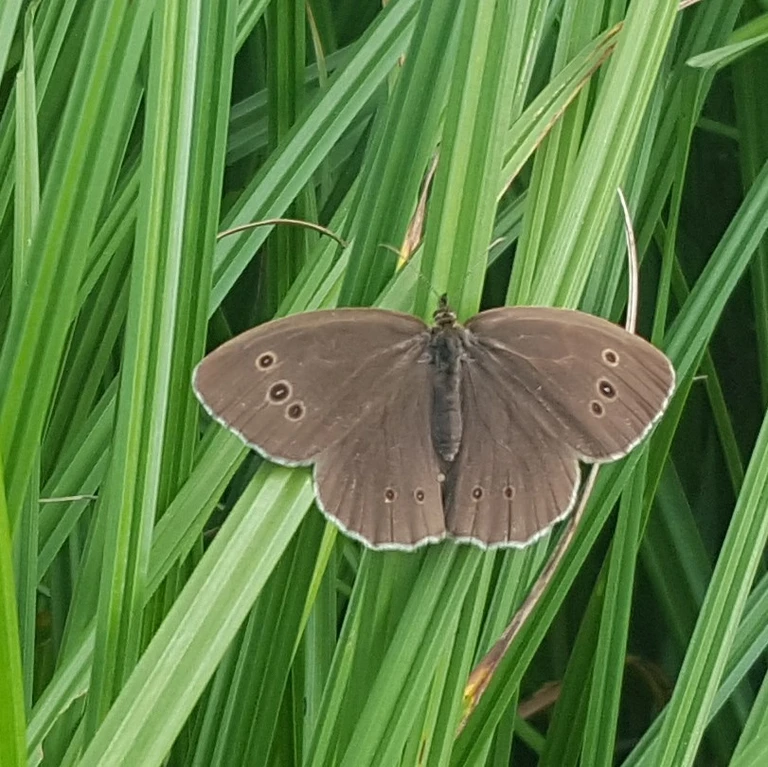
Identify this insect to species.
Aphantopus hyperantus
